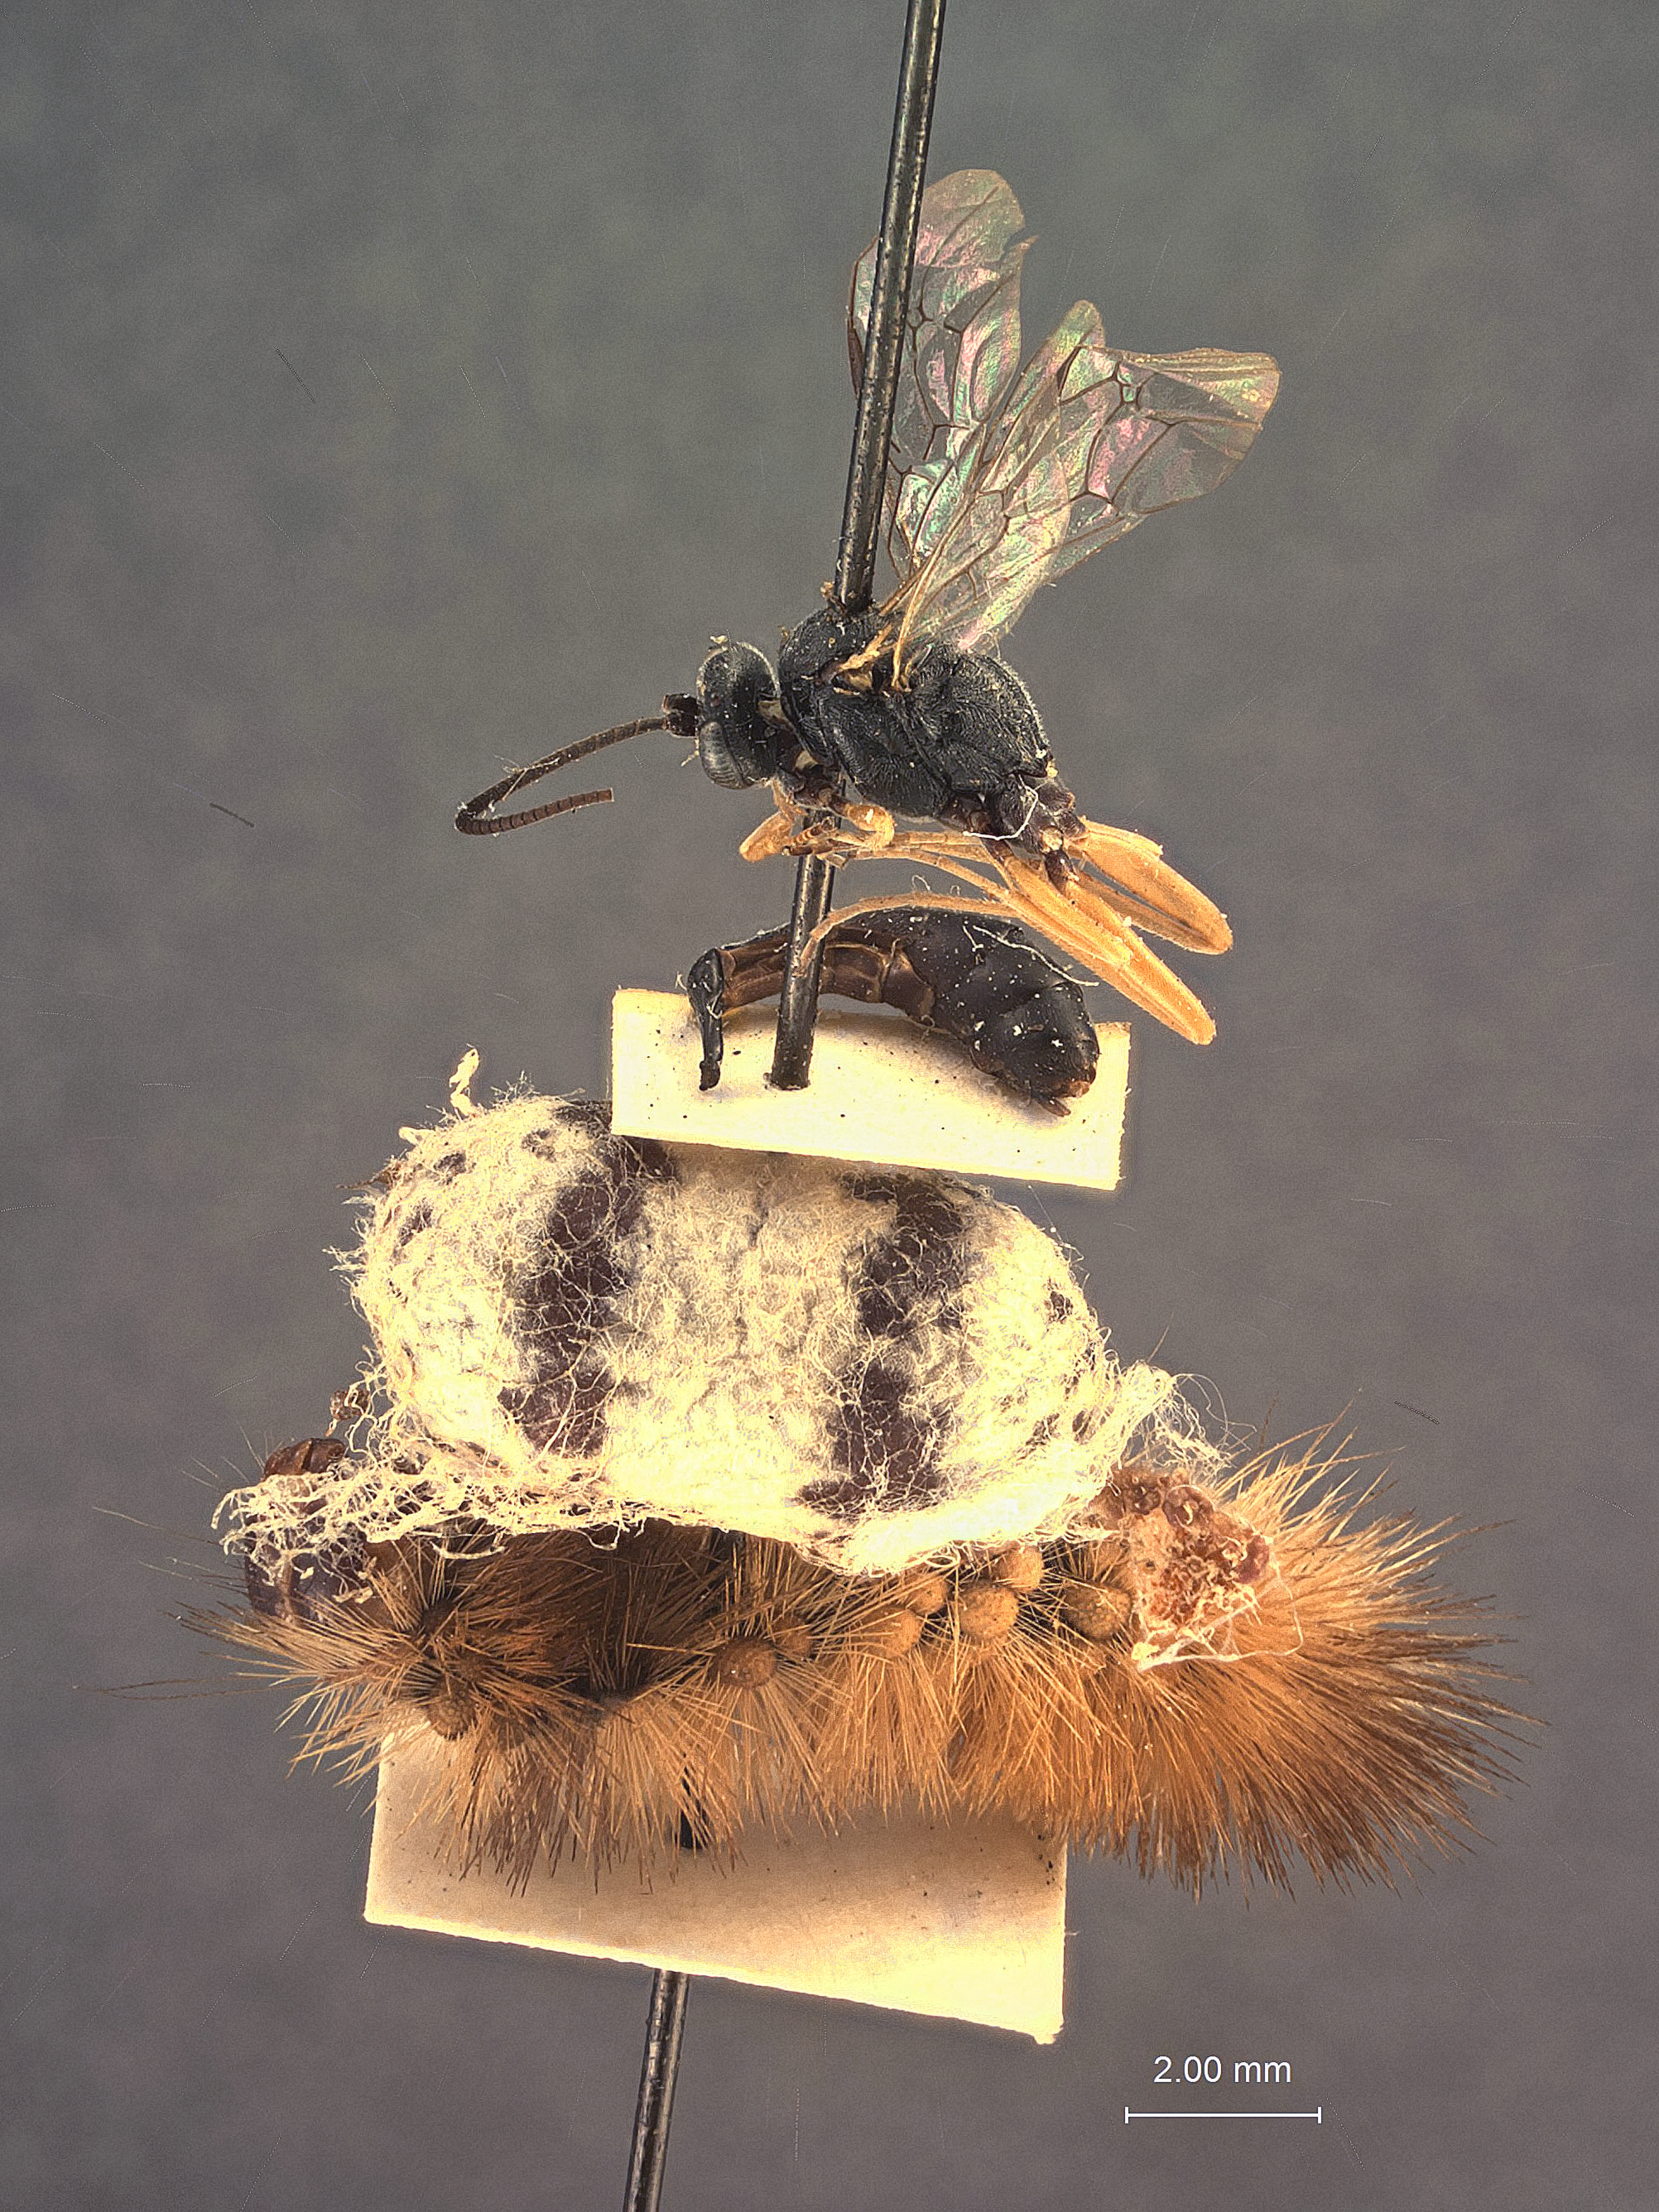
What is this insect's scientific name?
Anephares rufipes
